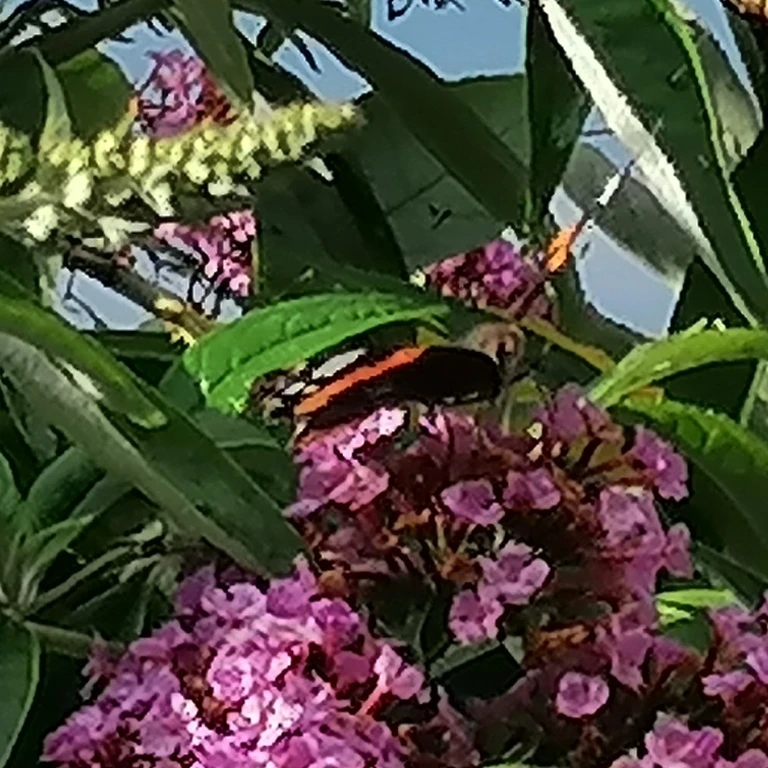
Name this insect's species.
Vanessa atalanta
